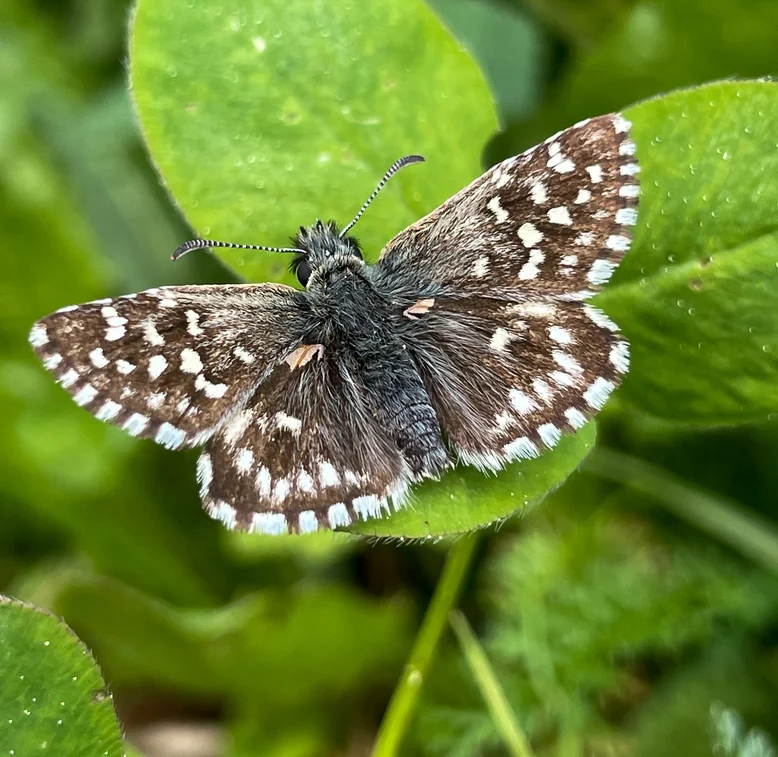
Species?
Pyrgus malvae
